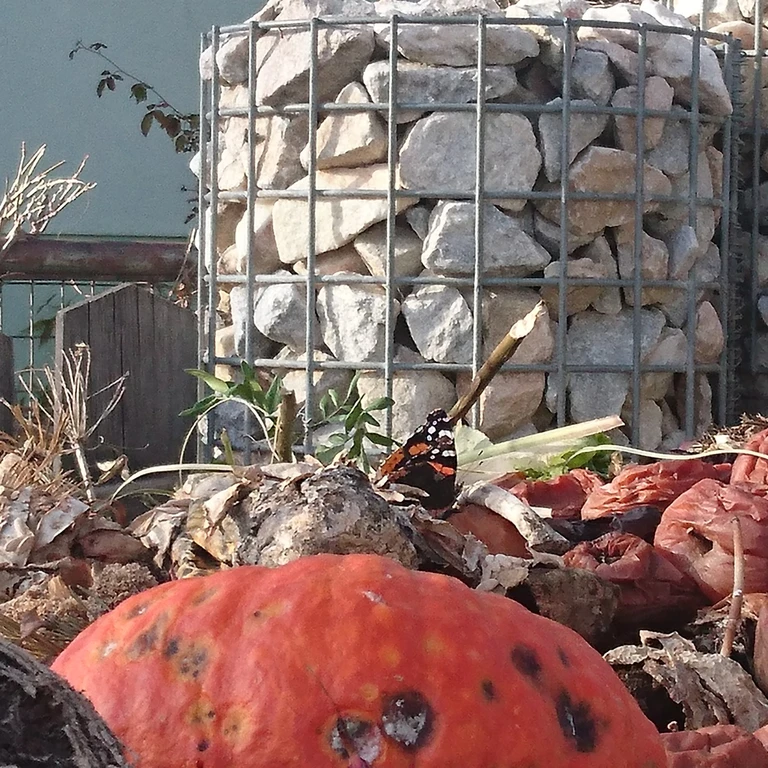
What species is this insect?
Vanessa atalanta
